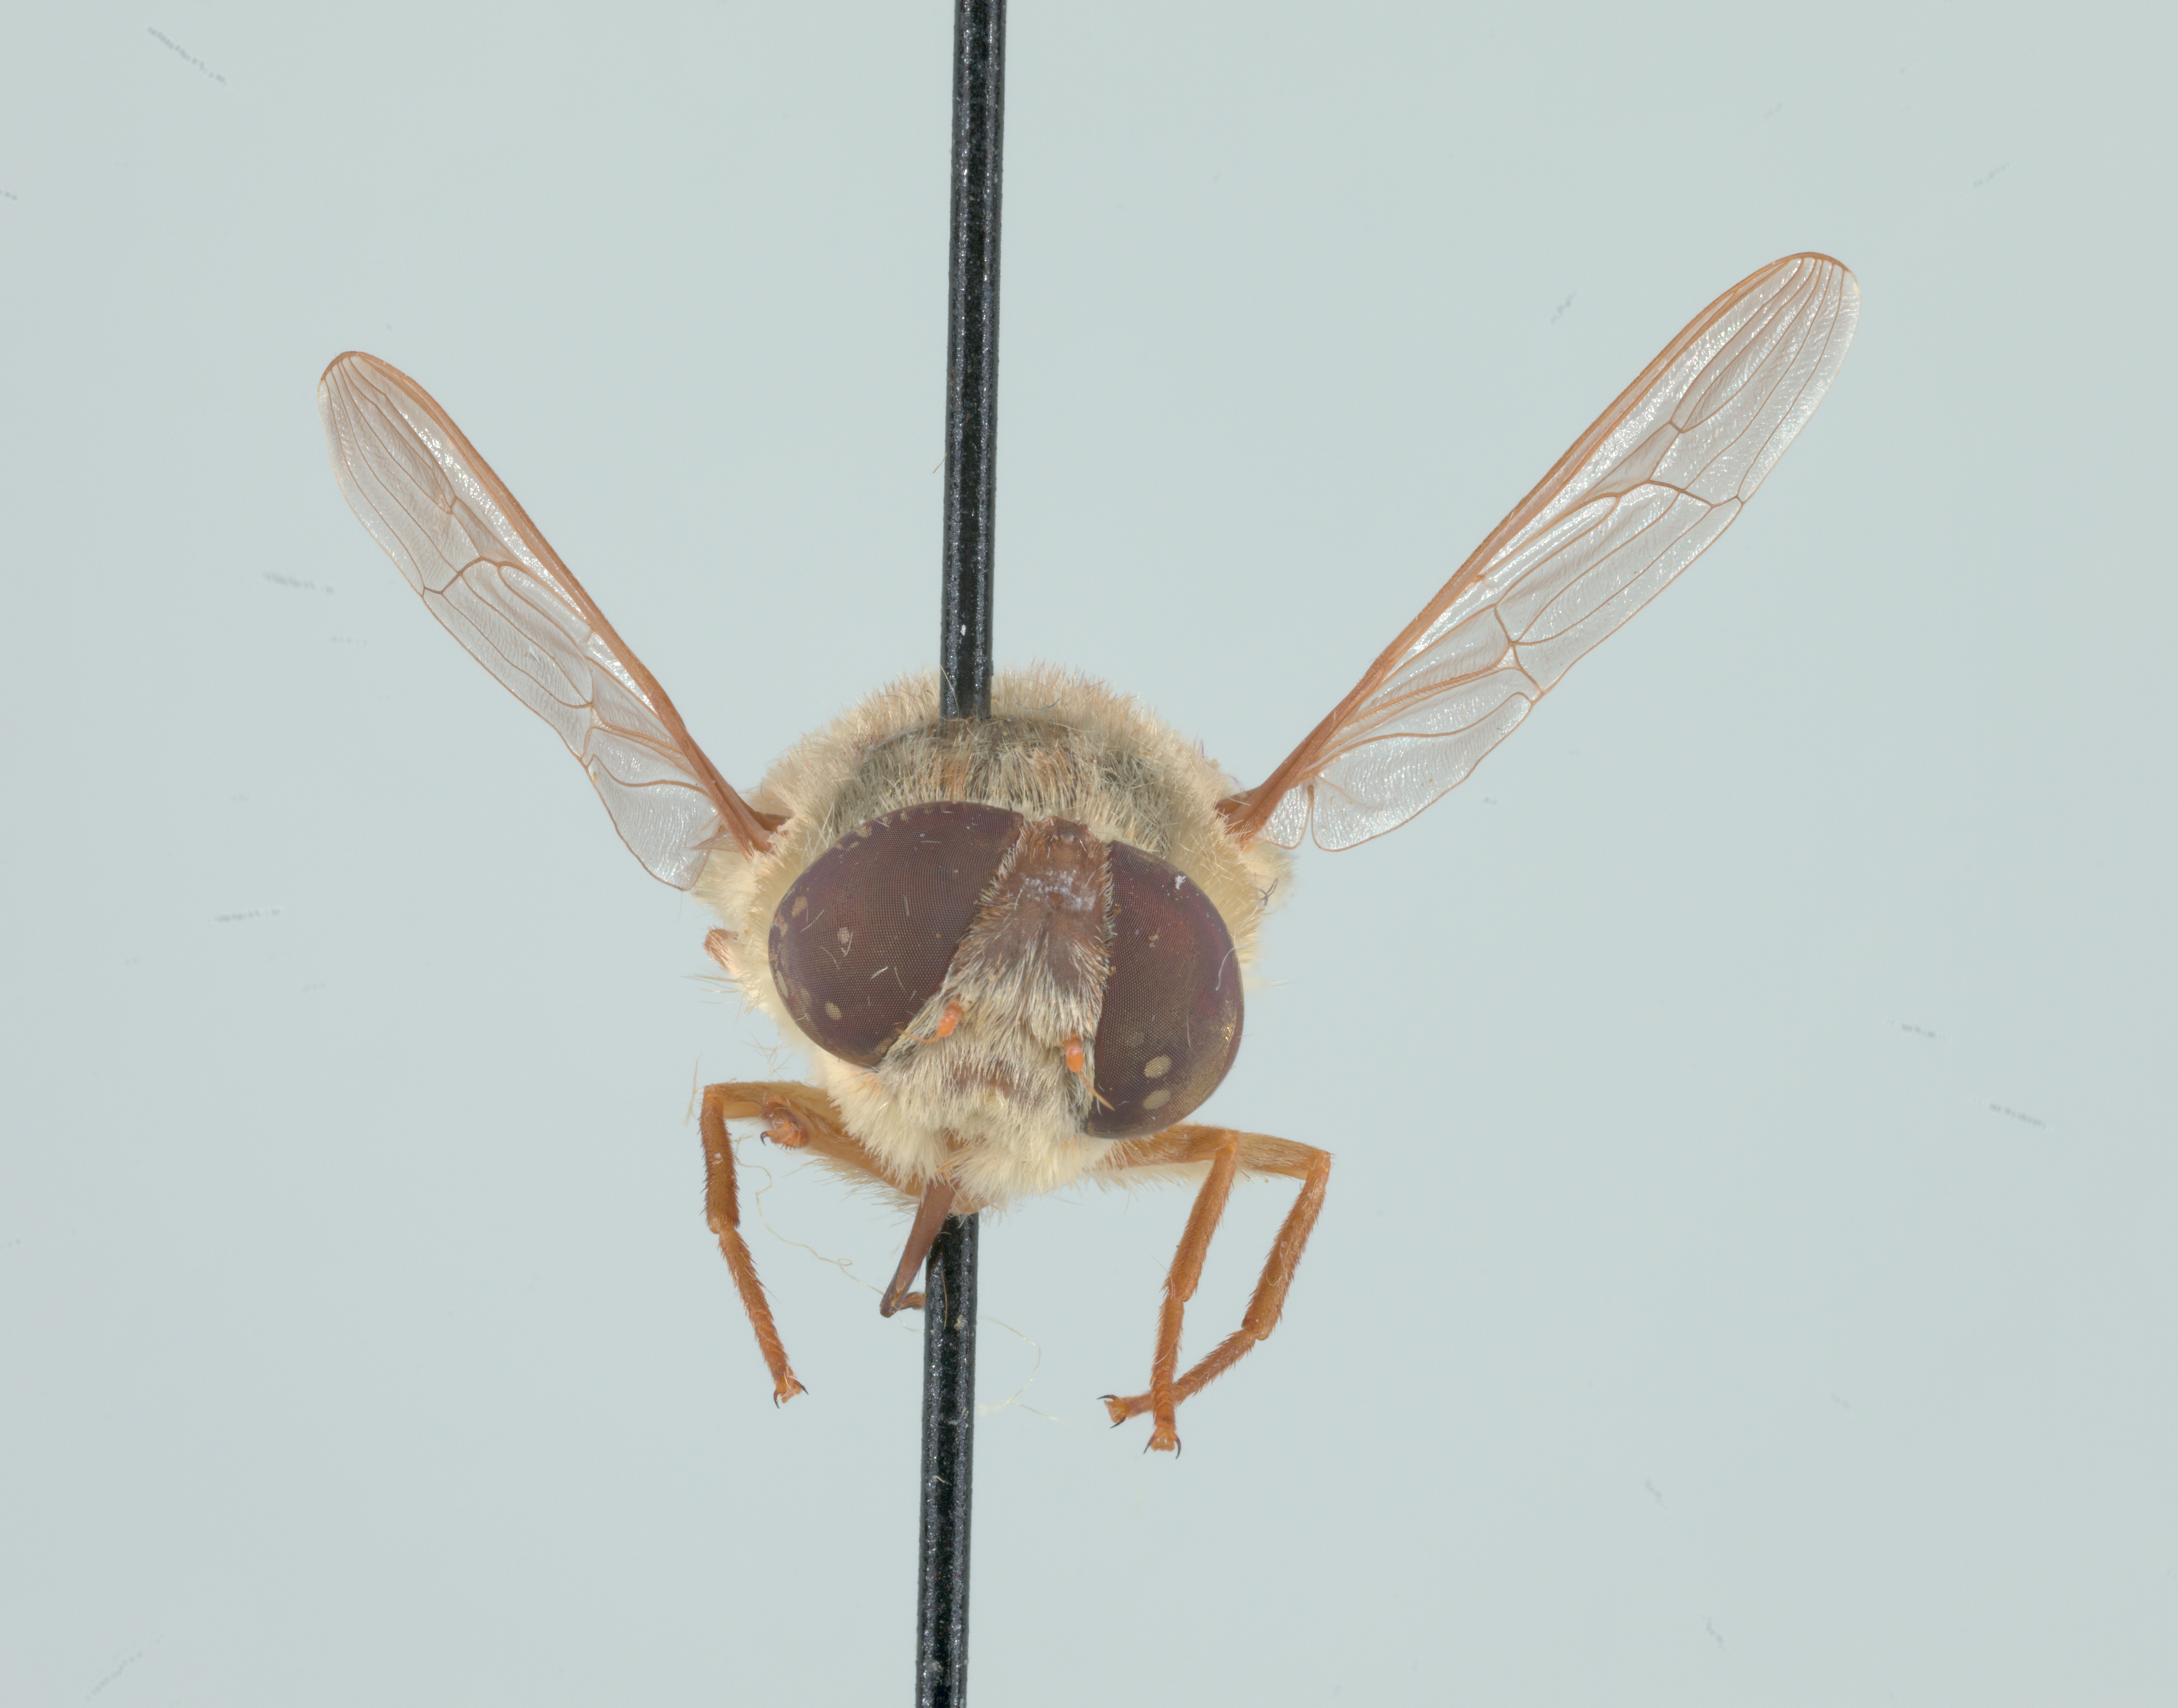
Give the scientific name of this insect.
Neorhynchocephalus volaticus
